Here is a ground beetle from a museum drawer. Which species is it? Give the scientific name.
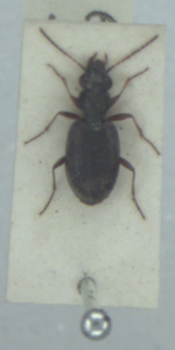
Asaphidion pallipes
